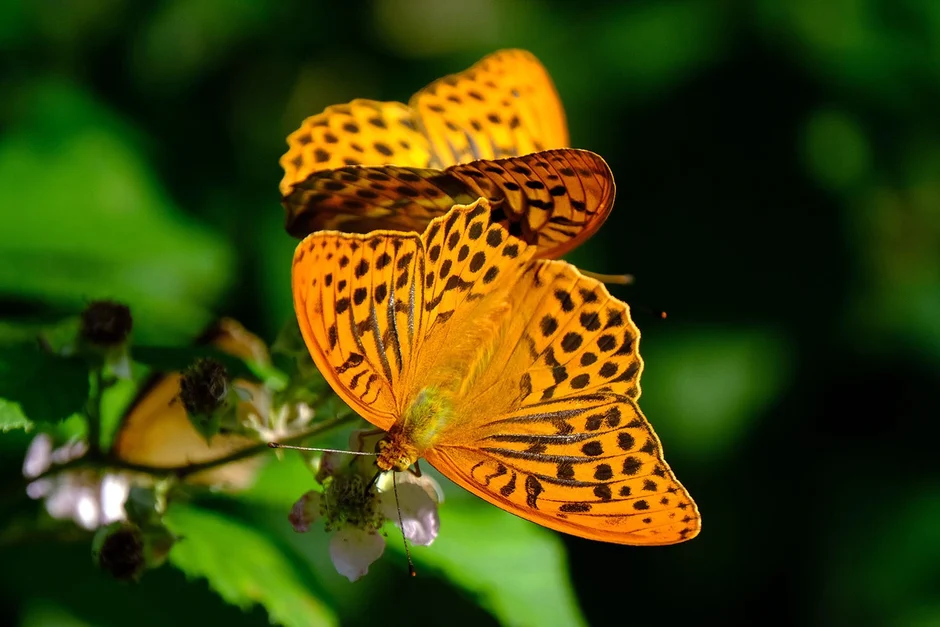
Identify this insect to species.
Argynnis paphia
